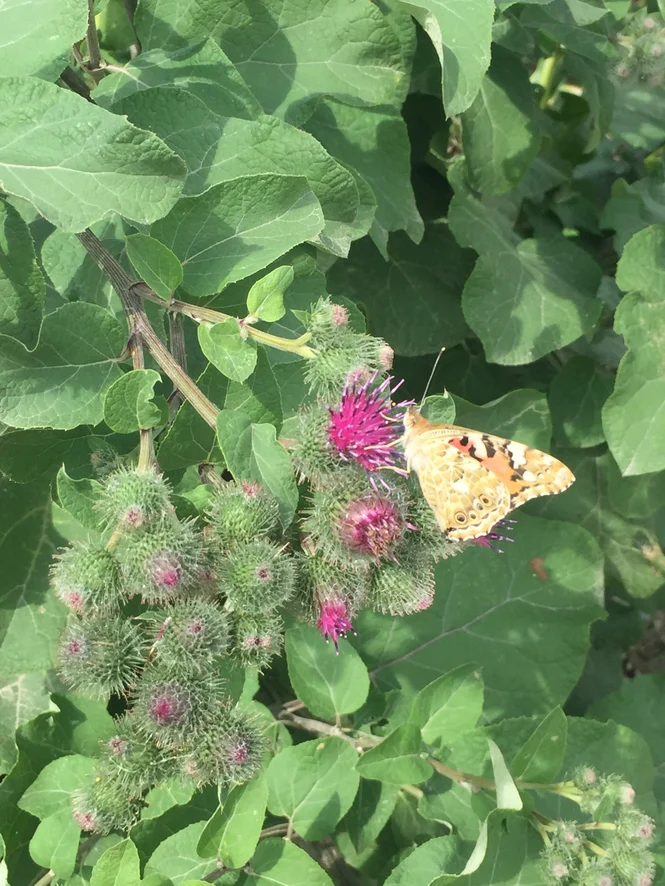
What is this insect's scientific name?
Vanessa cardui
